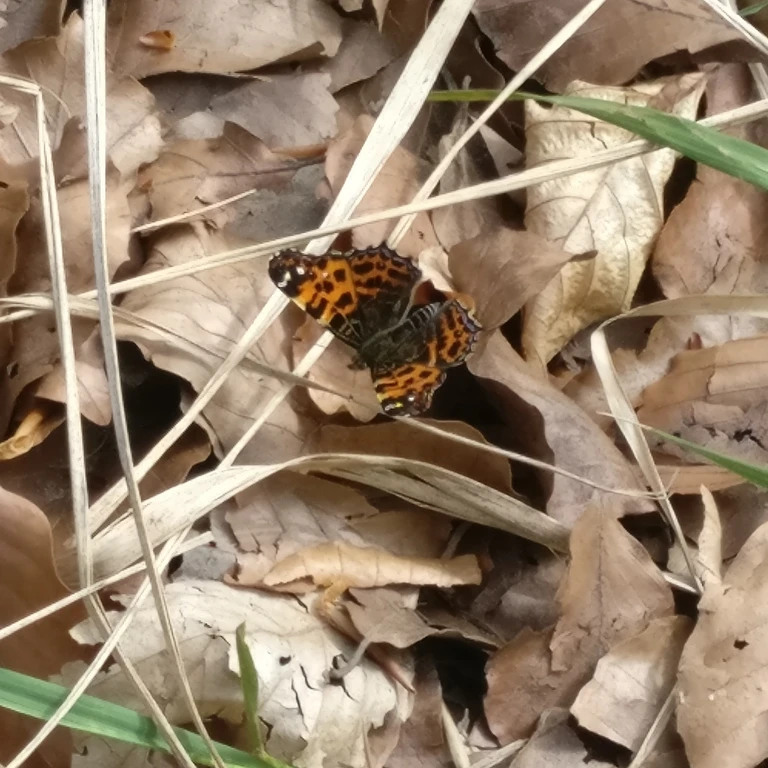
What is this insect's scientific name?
Araschnia levana
